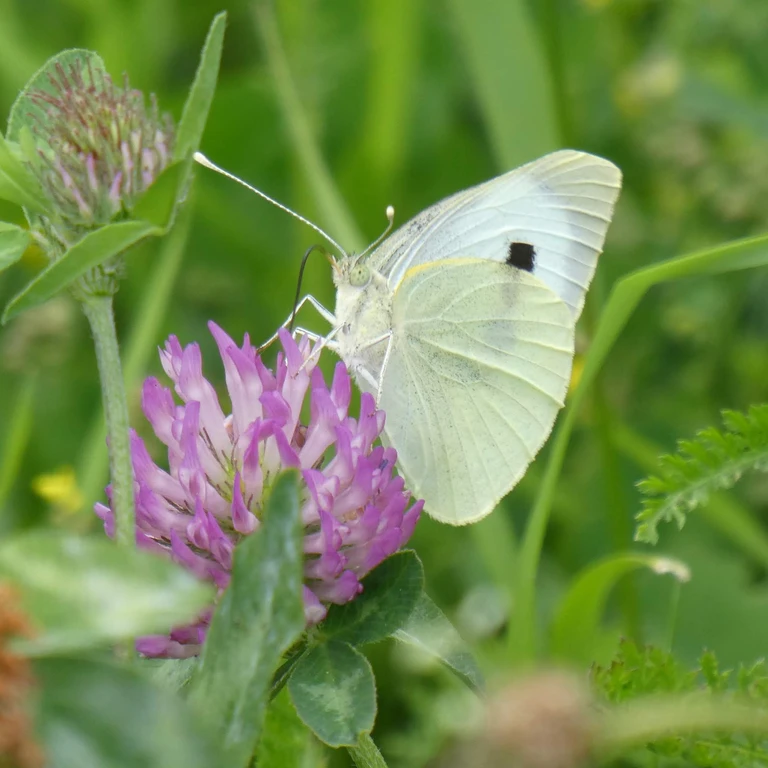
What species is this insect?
Pieris brassicae
